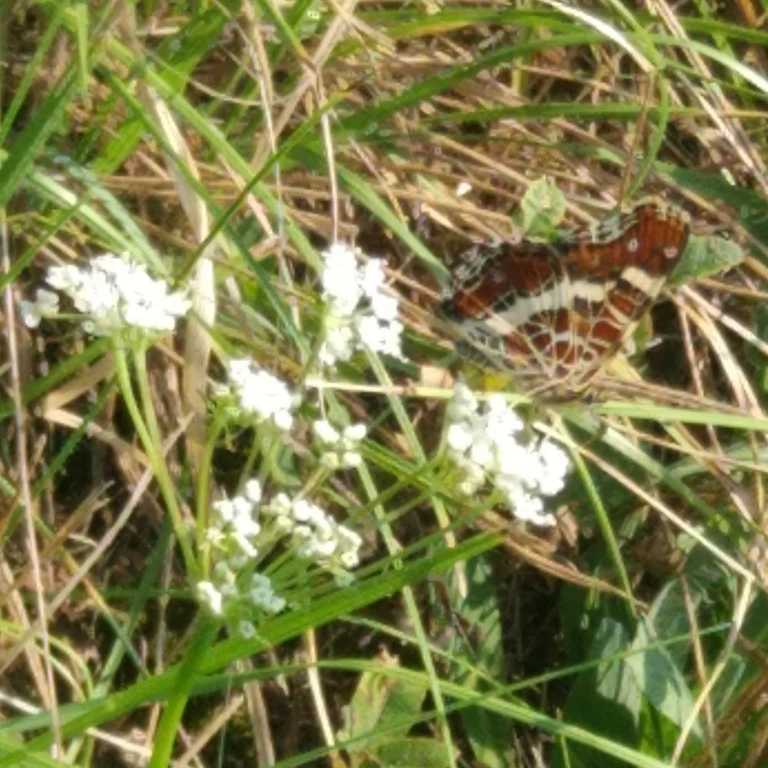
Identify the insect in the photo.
Araschnia levana
